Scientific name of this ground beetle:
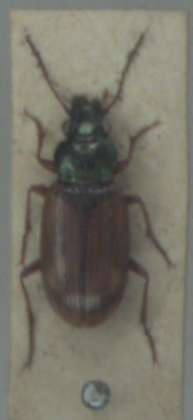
Pogonus luridipennis
